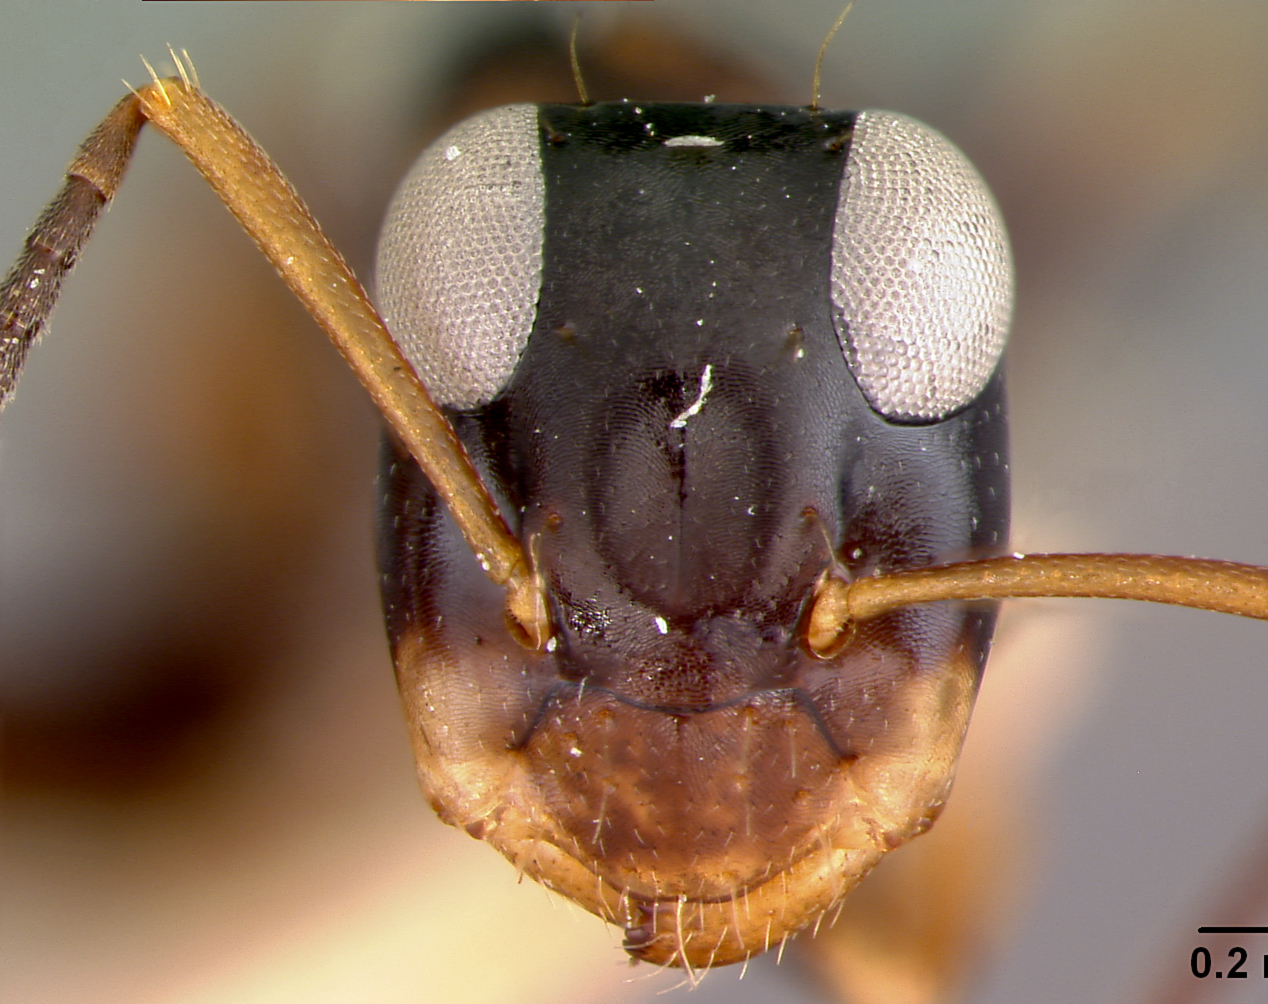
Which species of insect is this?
Opisthopsis respiciens
